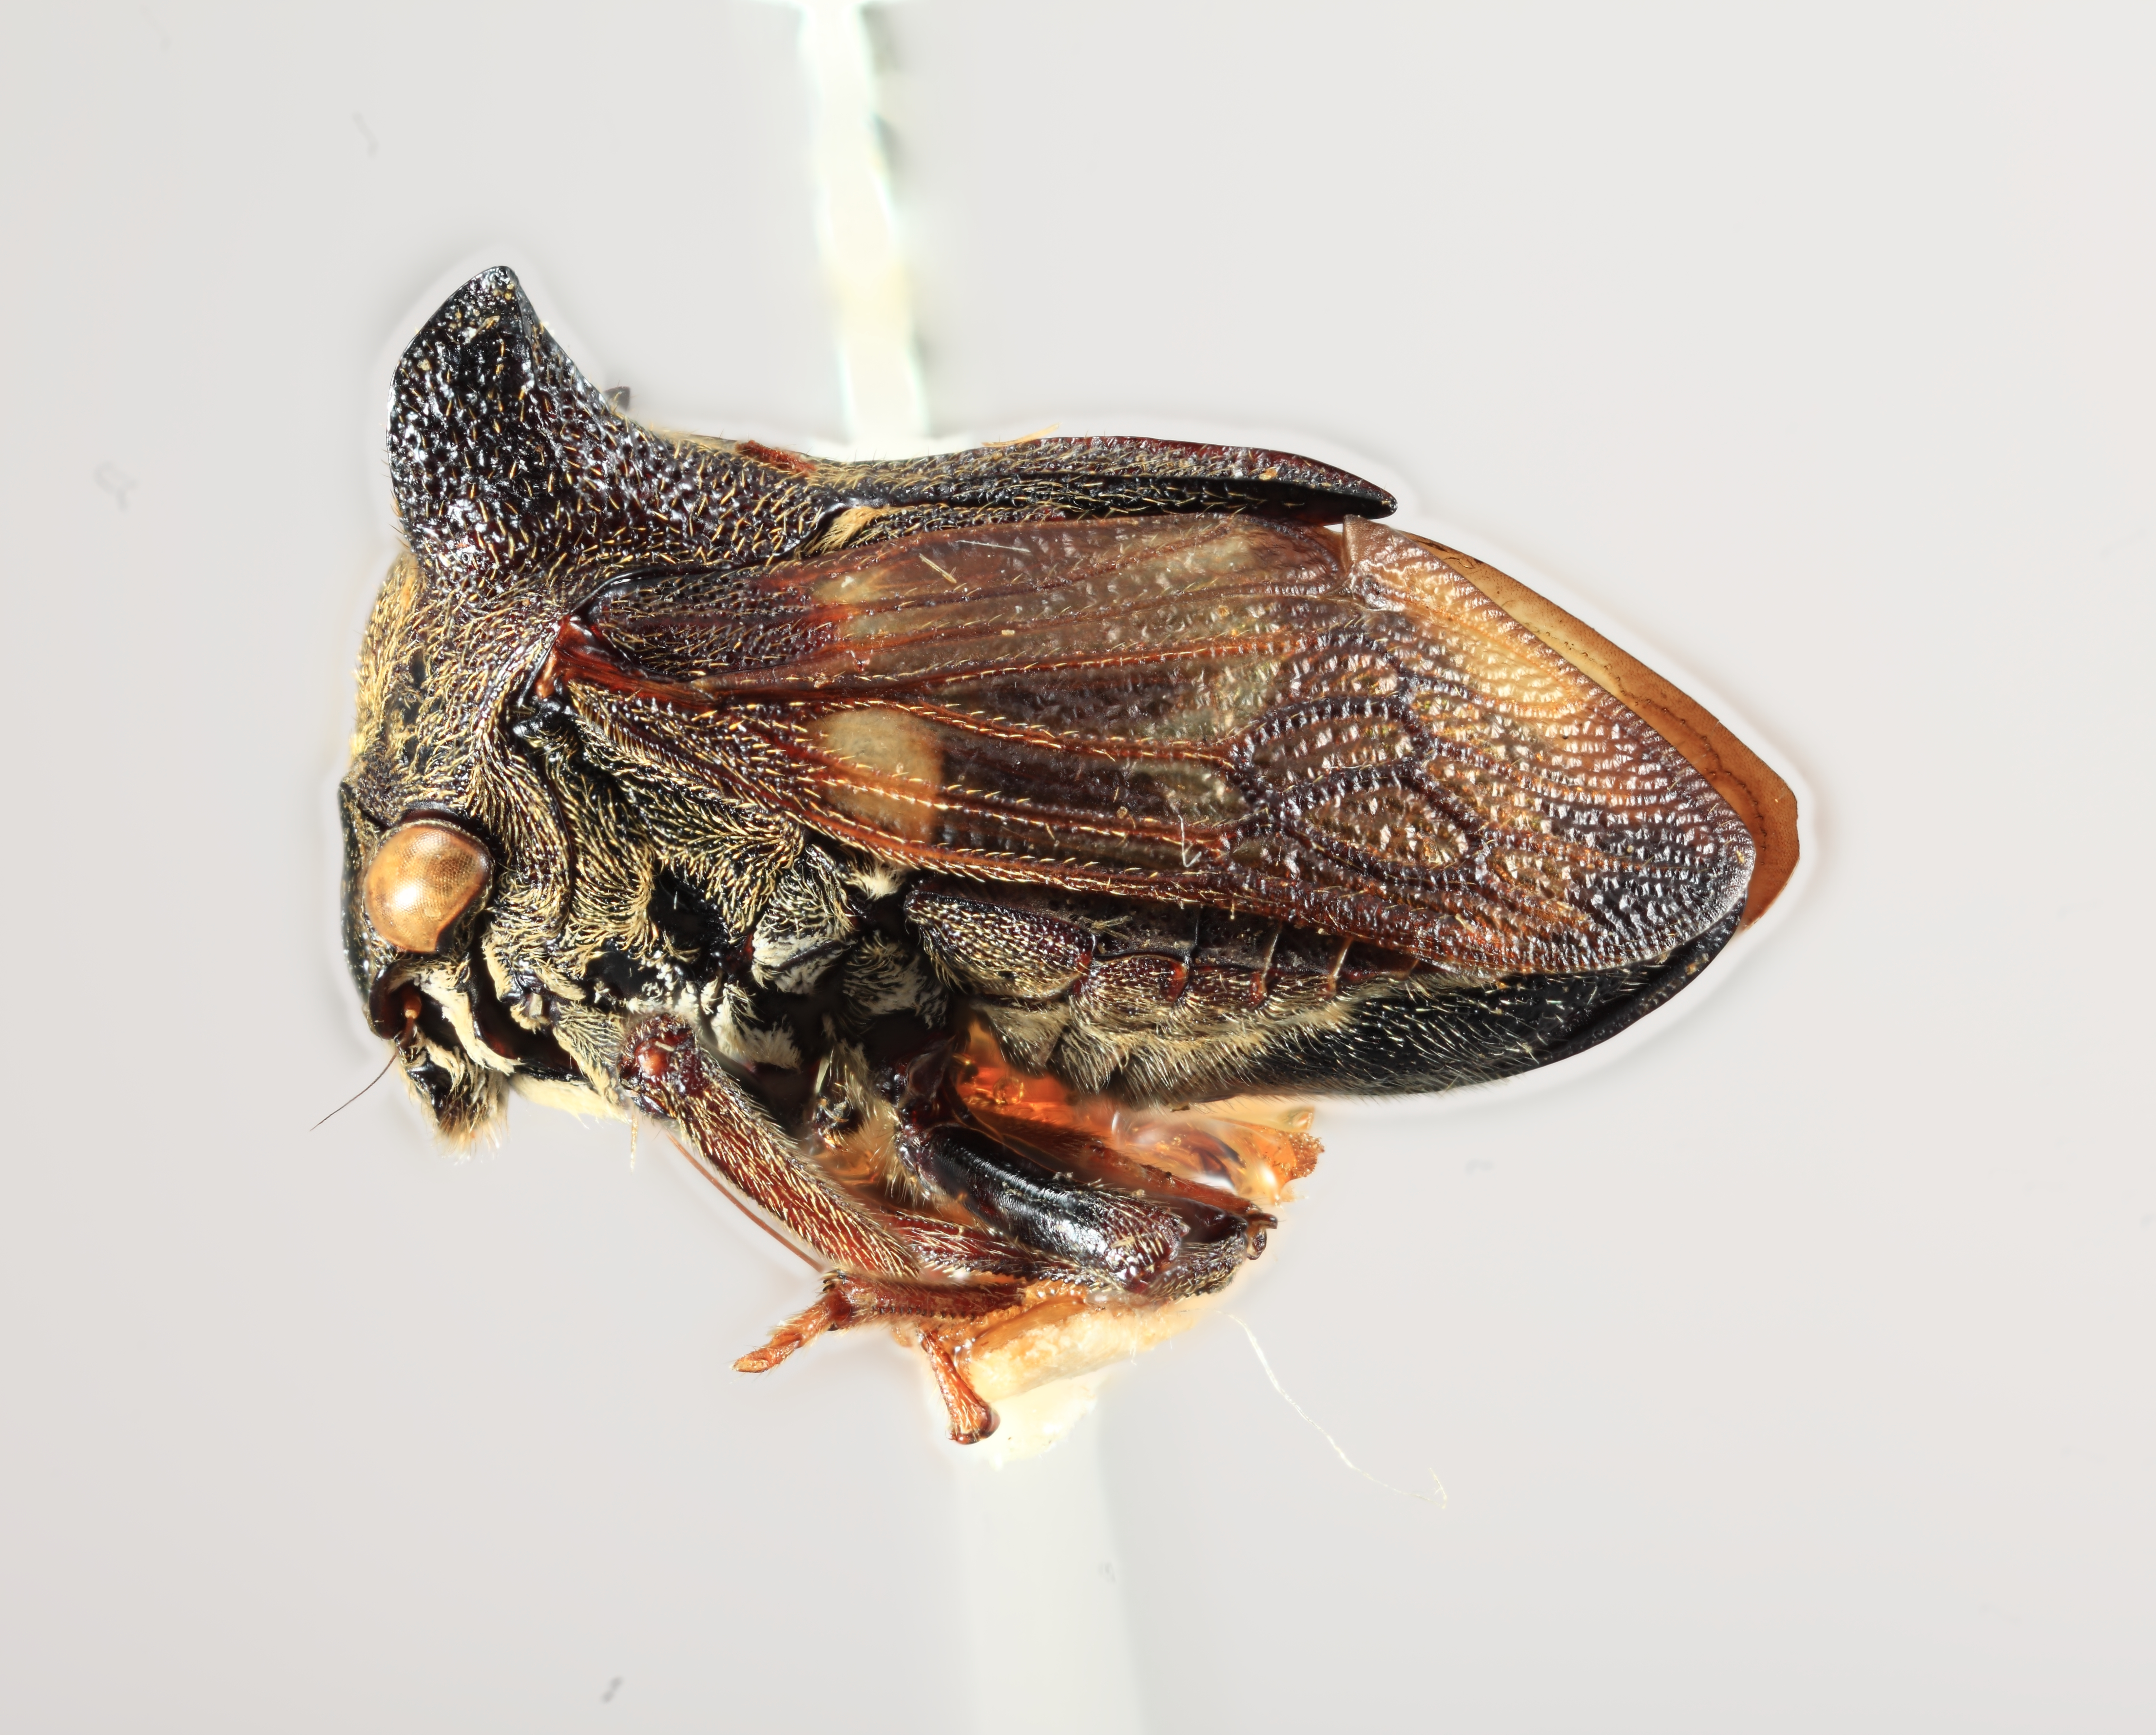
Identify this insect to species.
Tricentrus obesus
